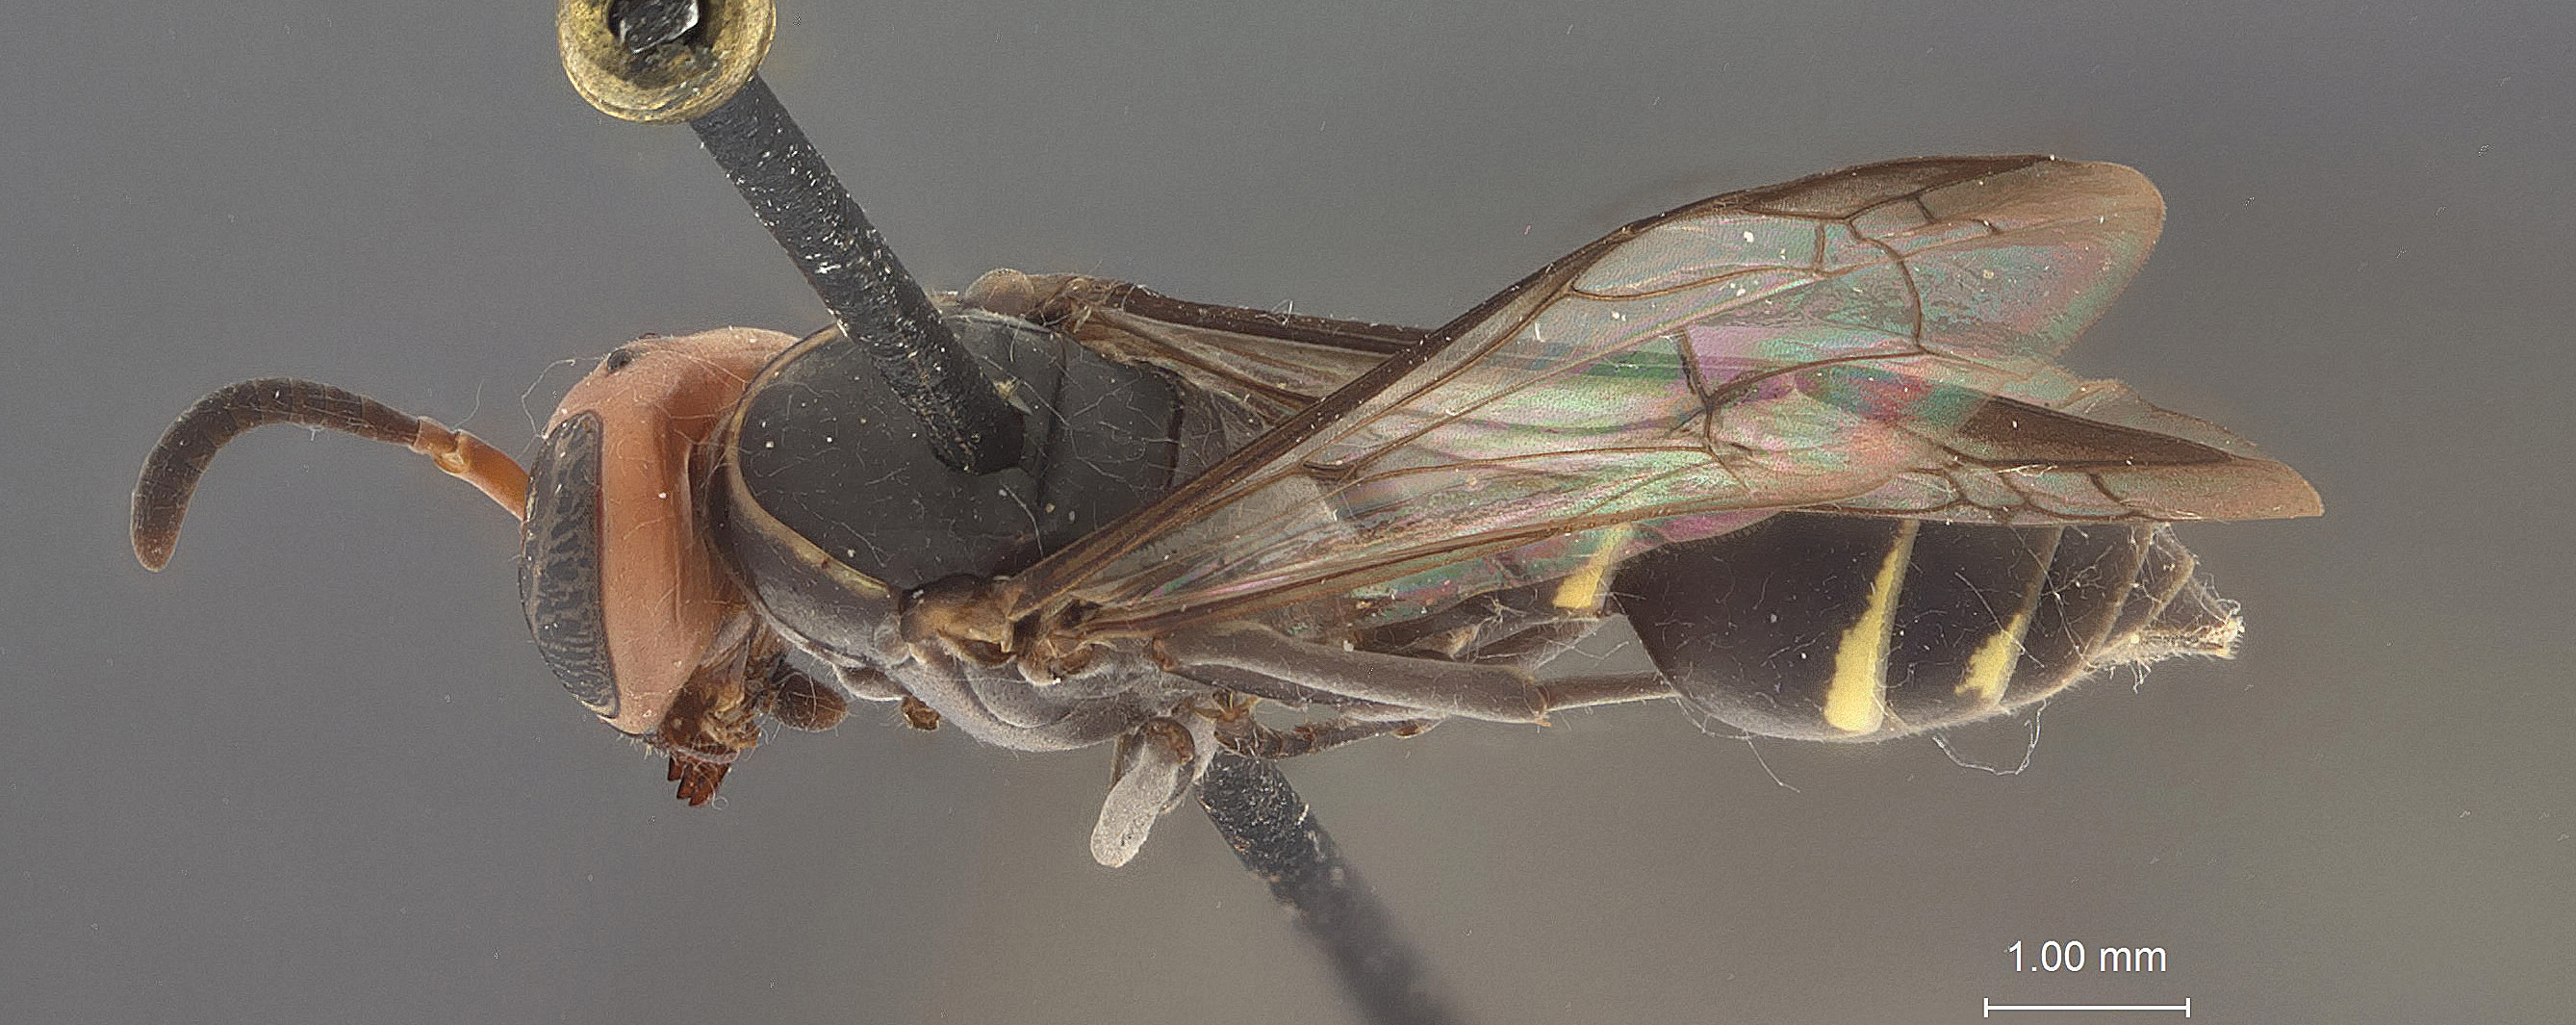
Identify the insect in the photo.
Polybia ruficeps
